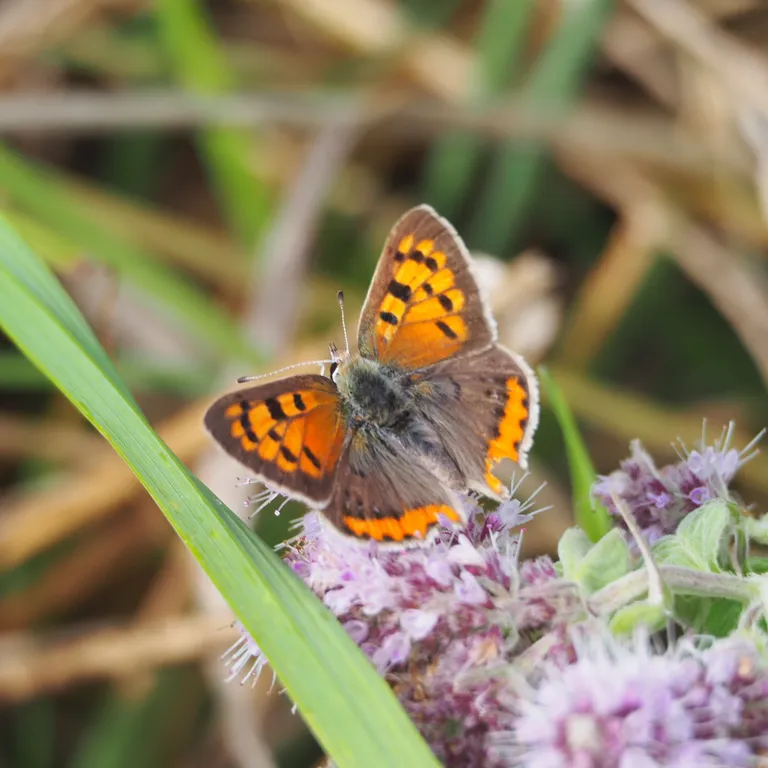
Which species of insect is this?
Lycaena phlaeas
